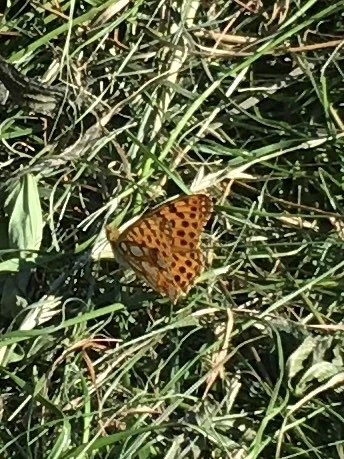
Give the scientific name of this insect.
Issoria lathonia
